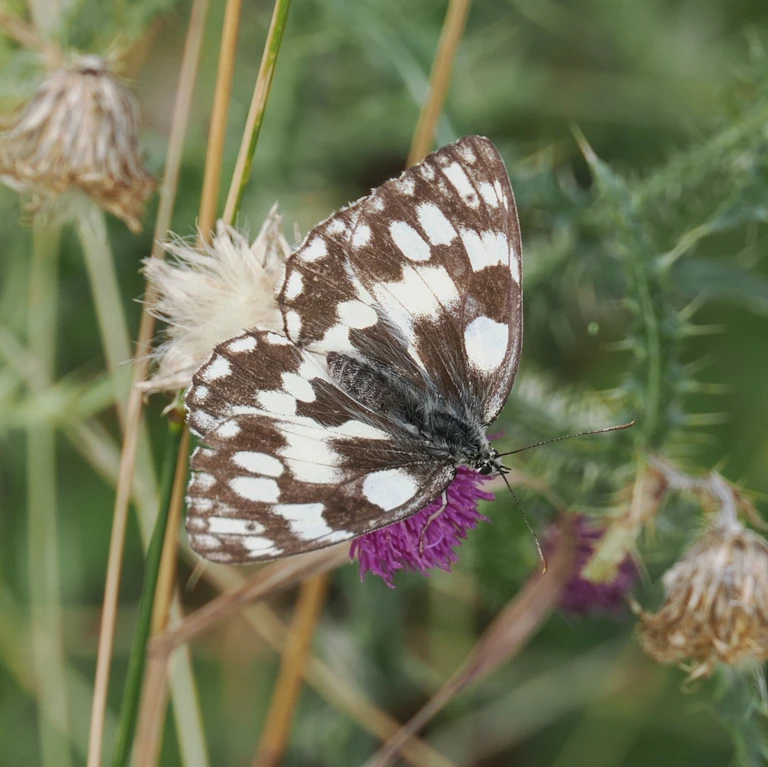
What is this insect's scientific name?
Melanargia galathea
